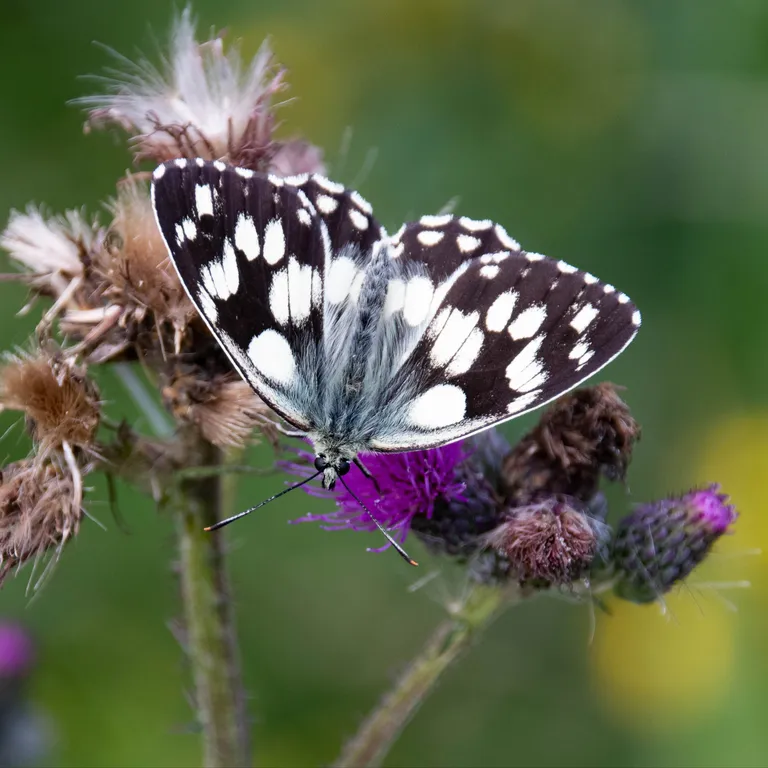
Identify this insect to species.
Melanargia galathea
